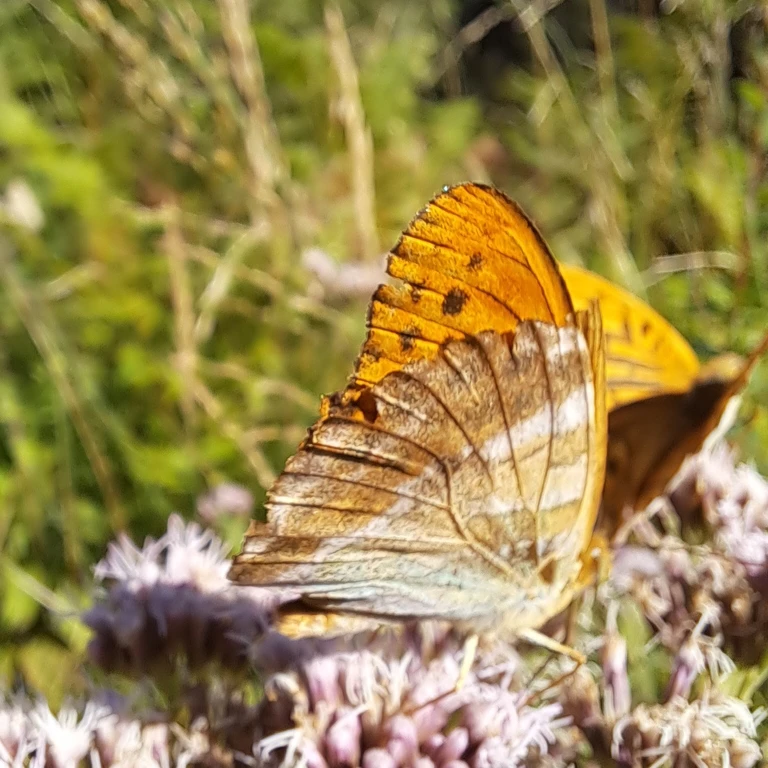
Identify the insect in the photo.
Argynnis paphia
